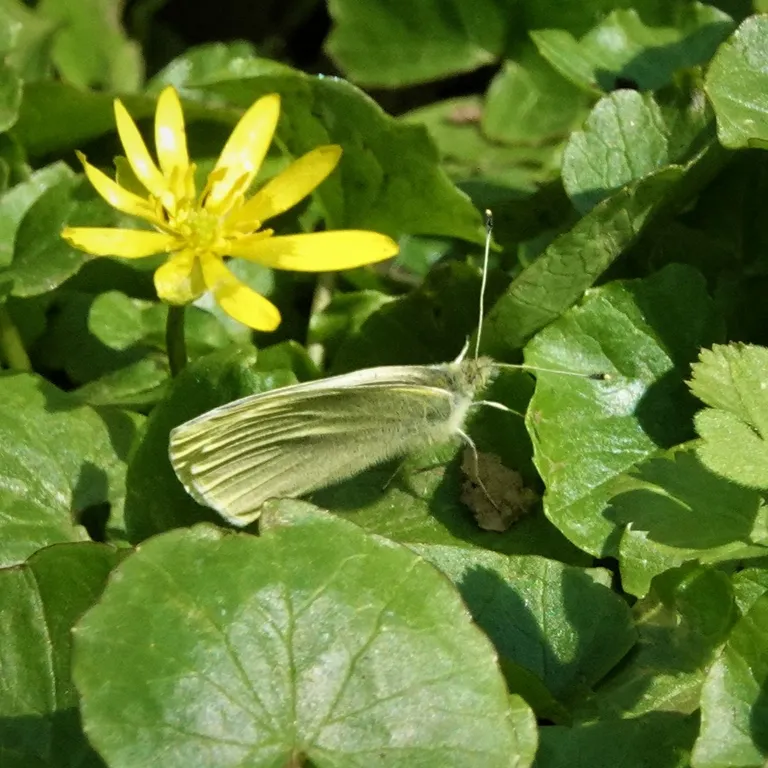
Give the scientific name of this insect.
Pieris rapae
